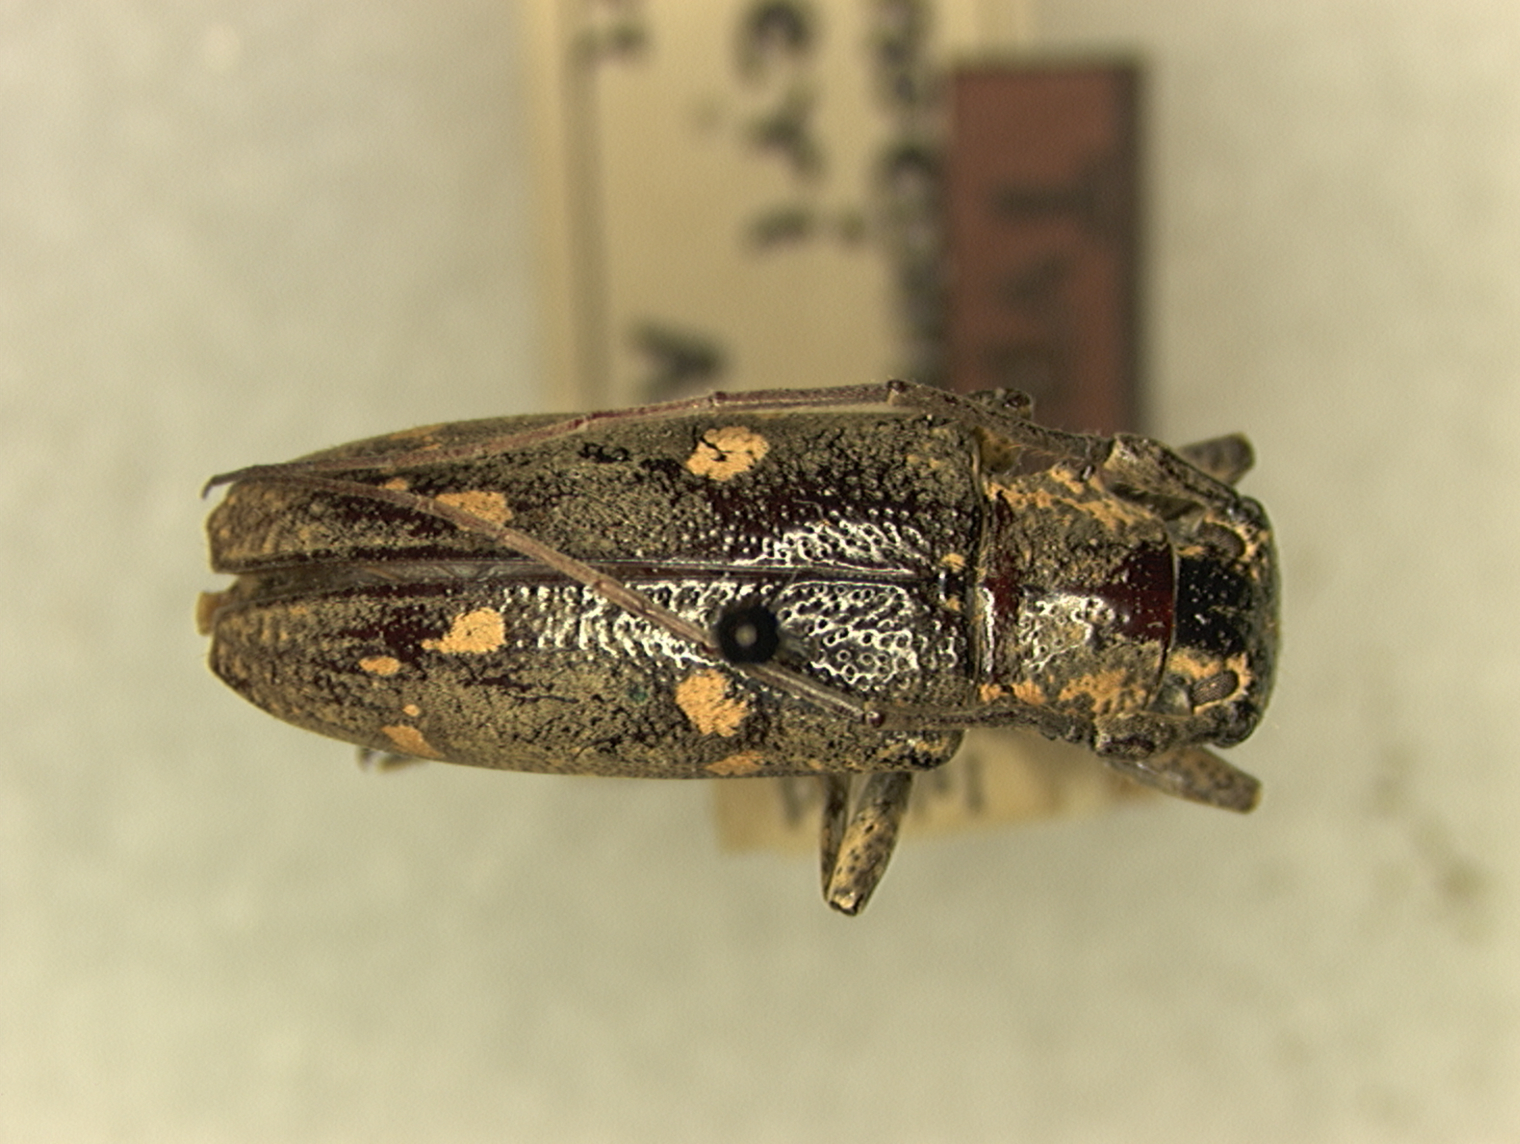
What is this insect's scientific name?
Homonoemorpha bakeri
